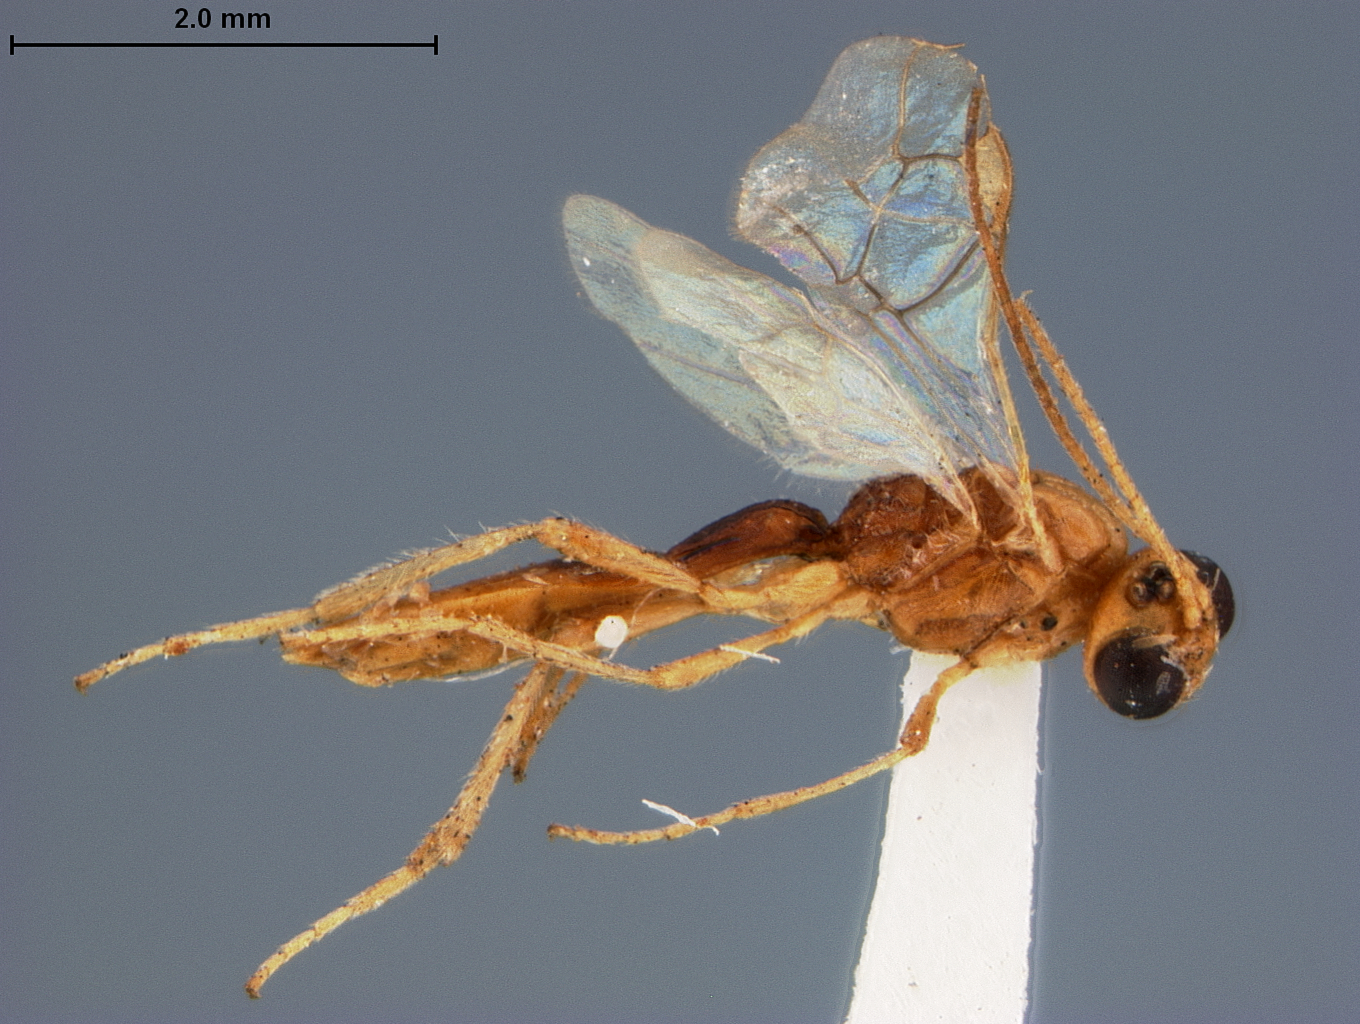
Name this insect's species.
Meteoridea longiventris
